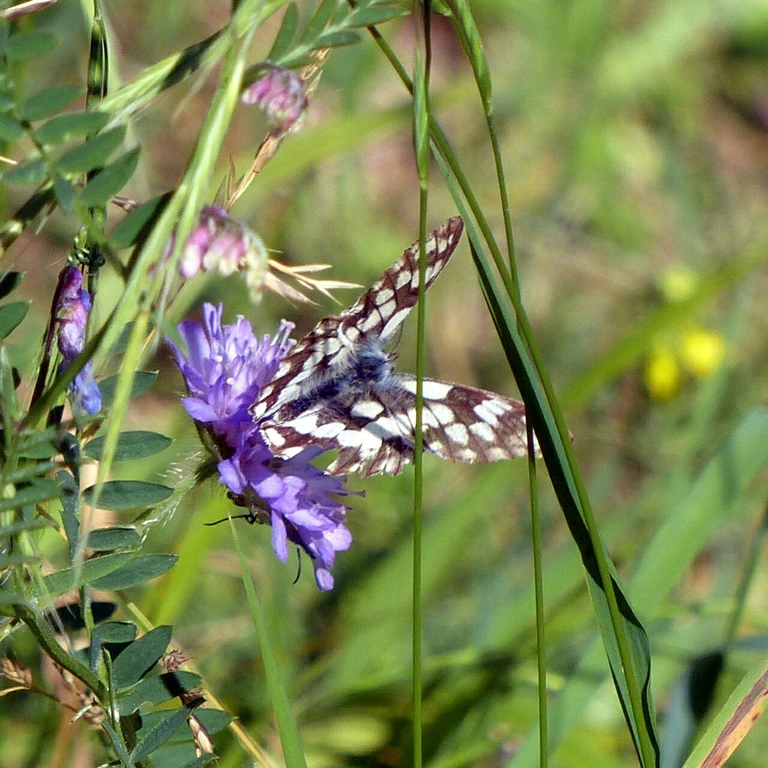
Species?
Melanargia galathea
